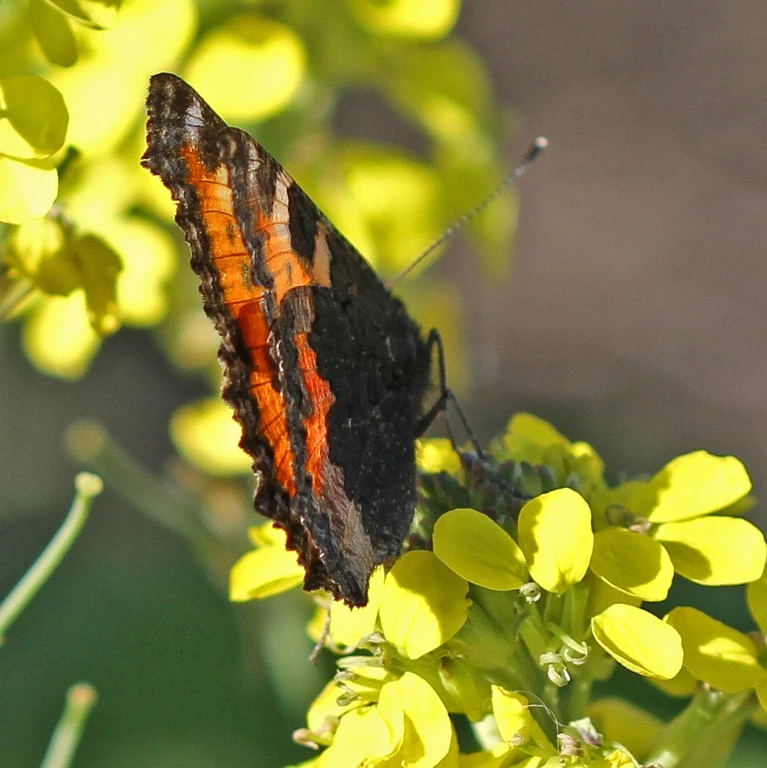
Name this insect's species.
Aglais urticae
